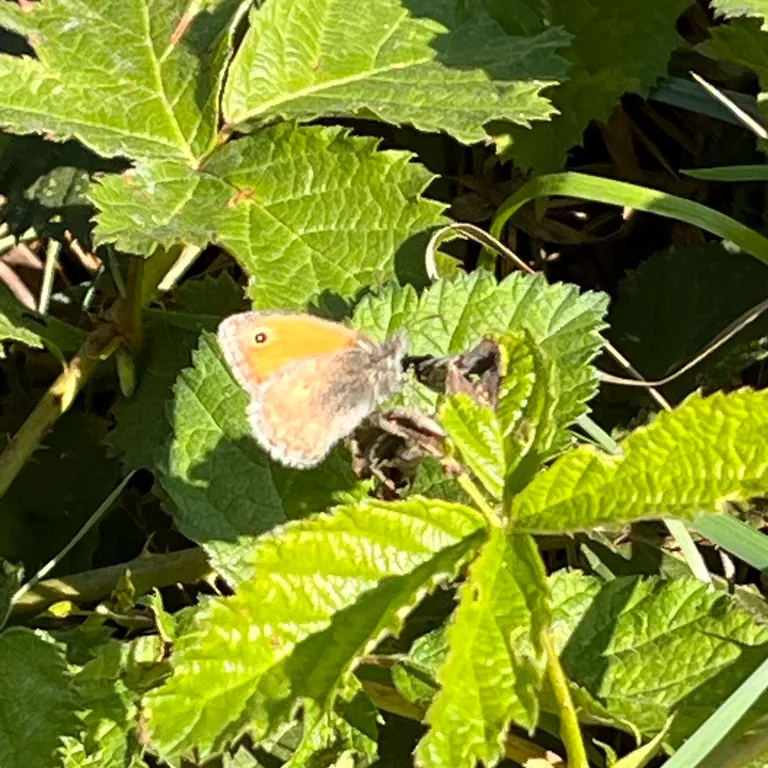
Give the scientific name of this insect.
Coenonympha pamphilus
